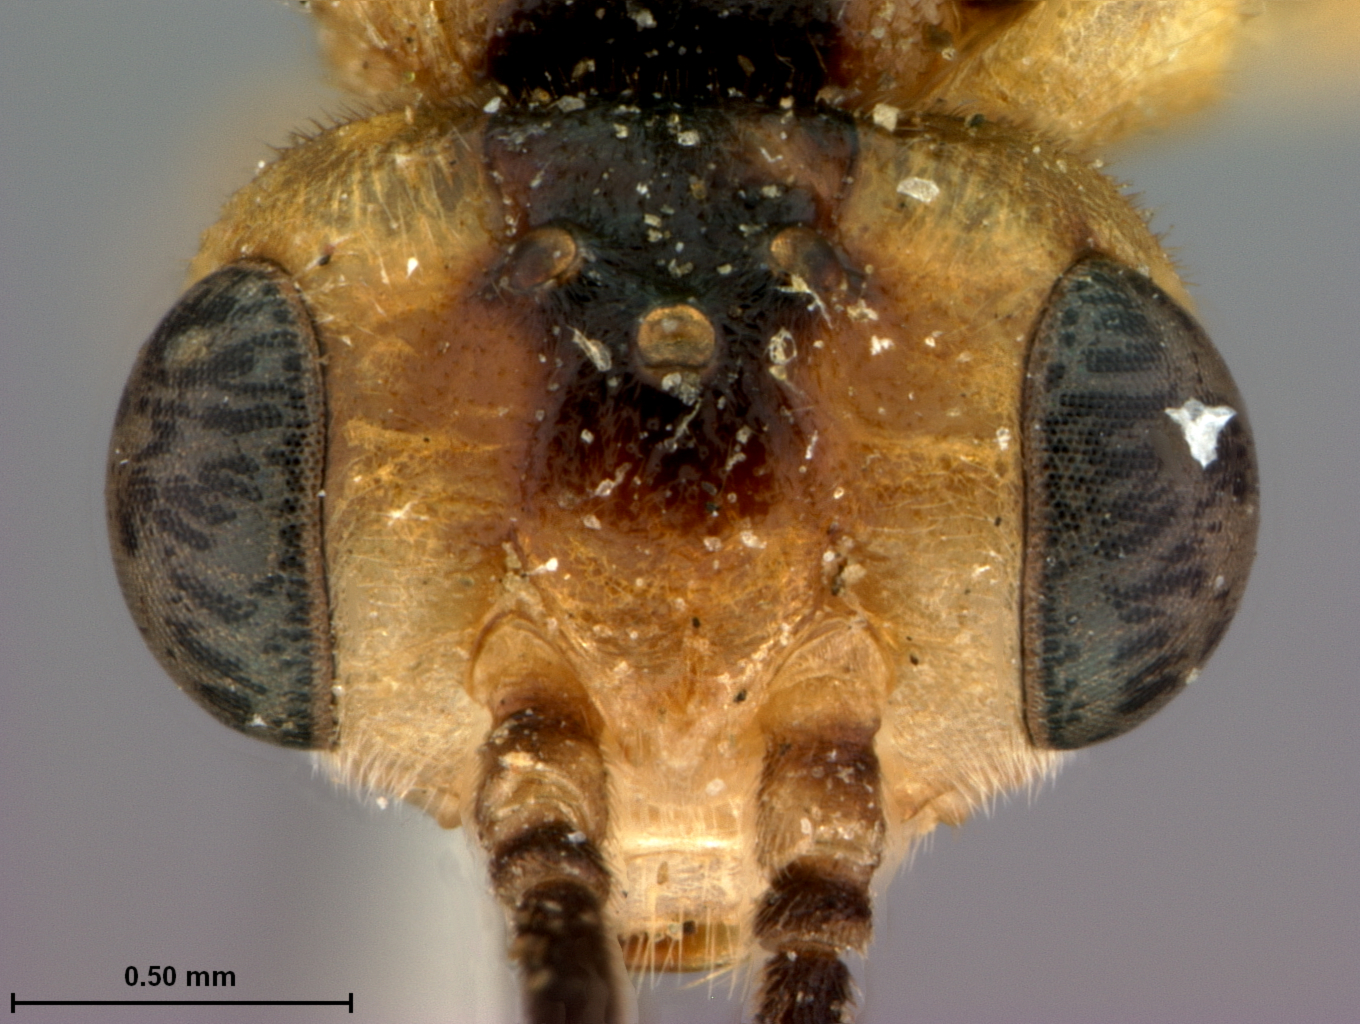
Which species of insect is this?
Pteronus ostryae
